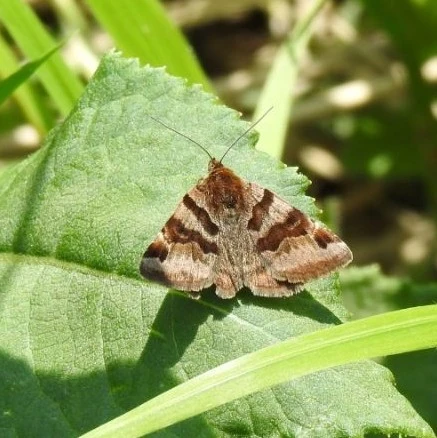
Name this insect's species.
Euclidia glyphica
